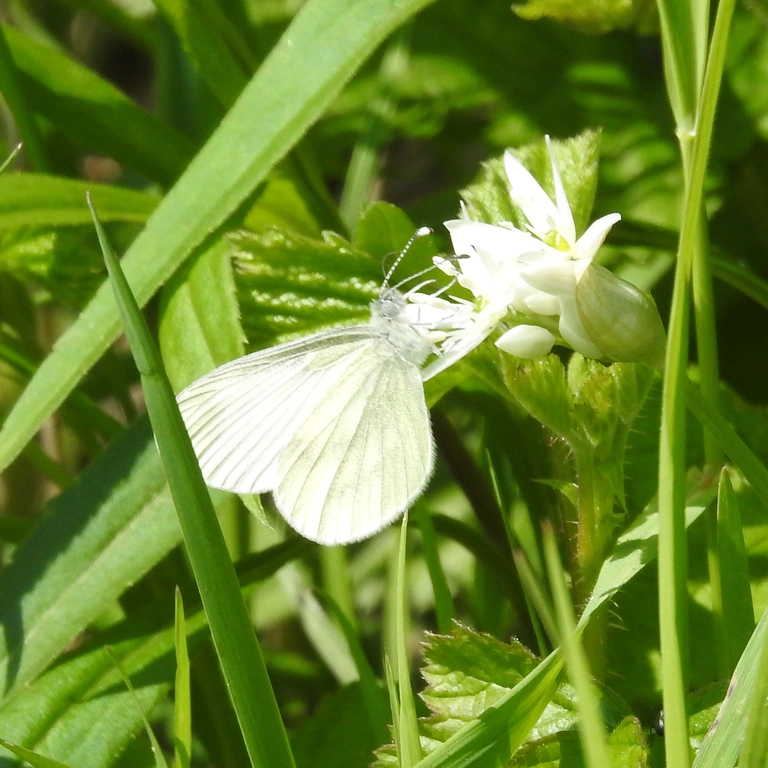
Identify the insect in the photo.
Leptidea sinapis/juvernica
